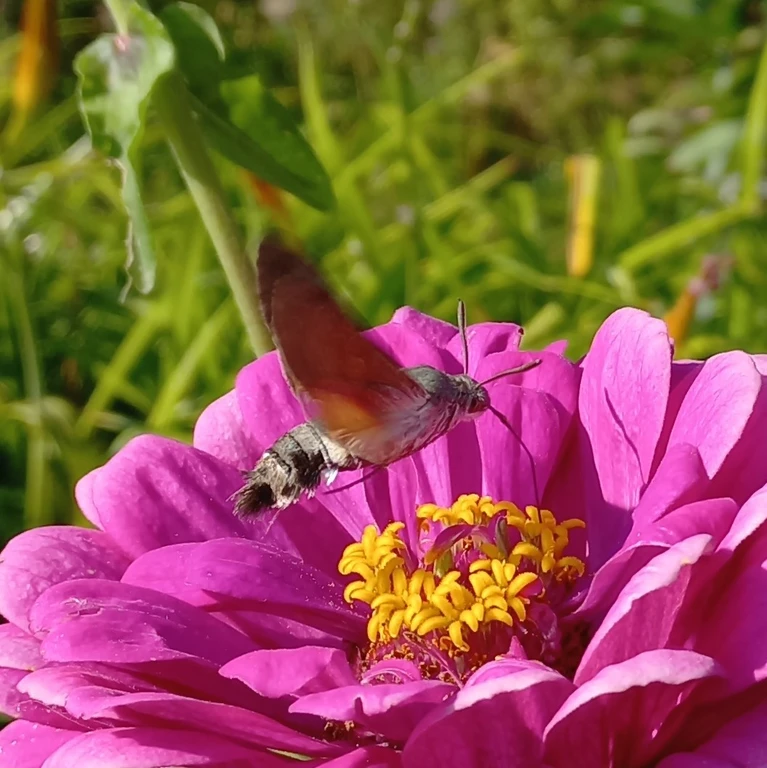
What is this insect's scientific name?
Macroglossum stellatarum
